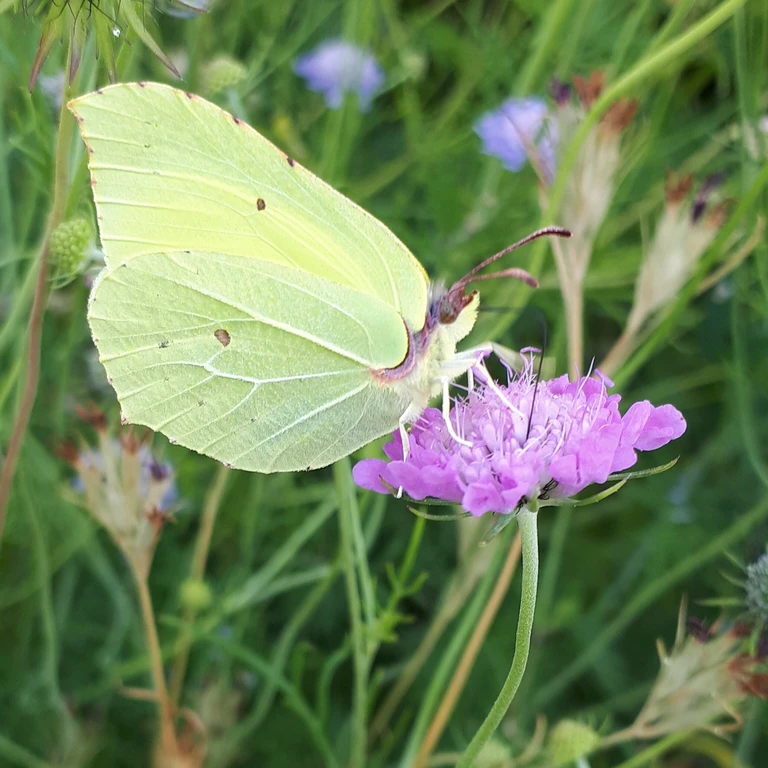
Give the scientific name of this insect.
Gonepteryx rhamni
